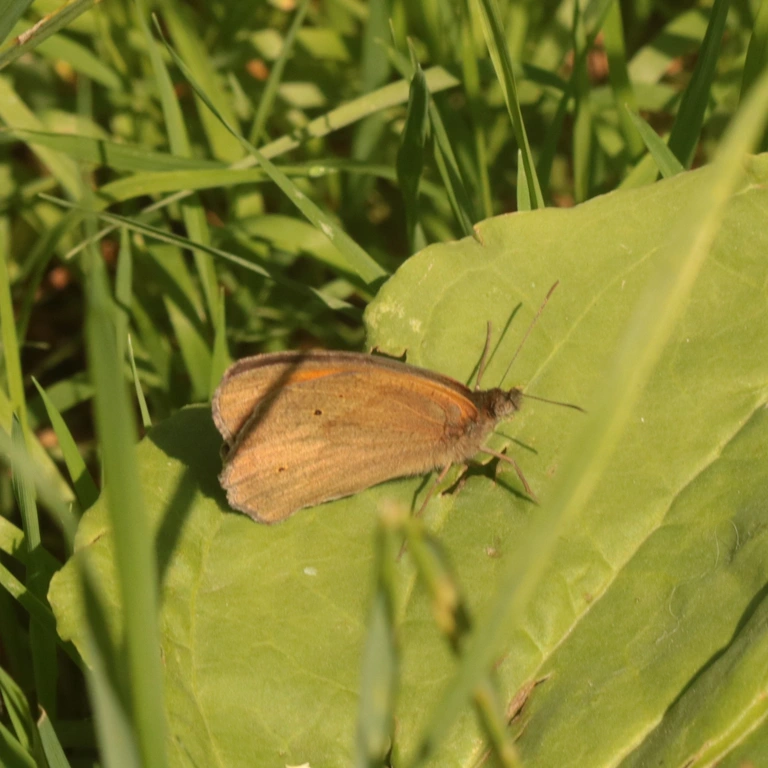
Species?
Maniola jurtina
